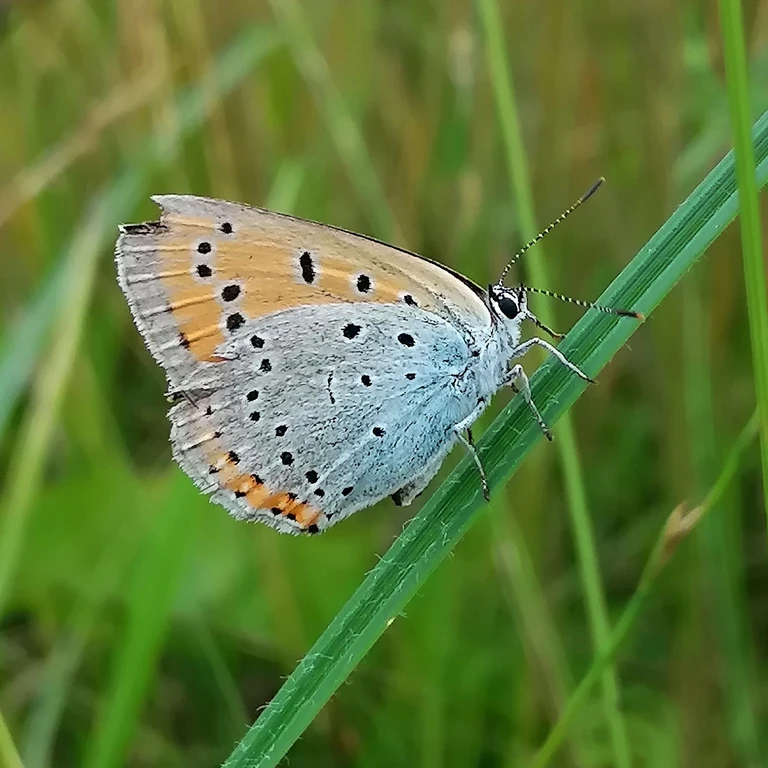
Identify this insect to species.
Lycaena dispar
